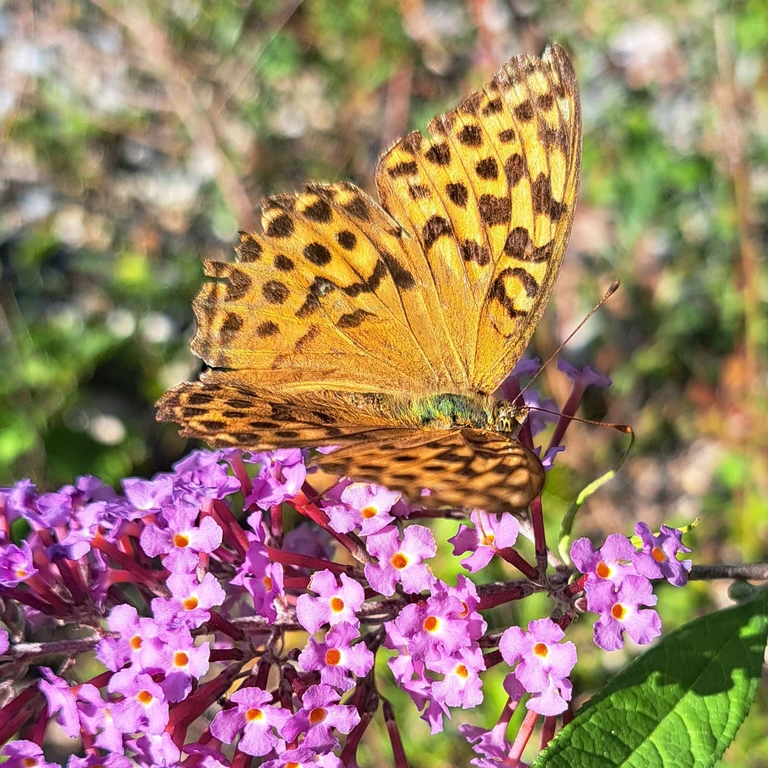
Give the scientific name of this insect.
Argynnis paphia
